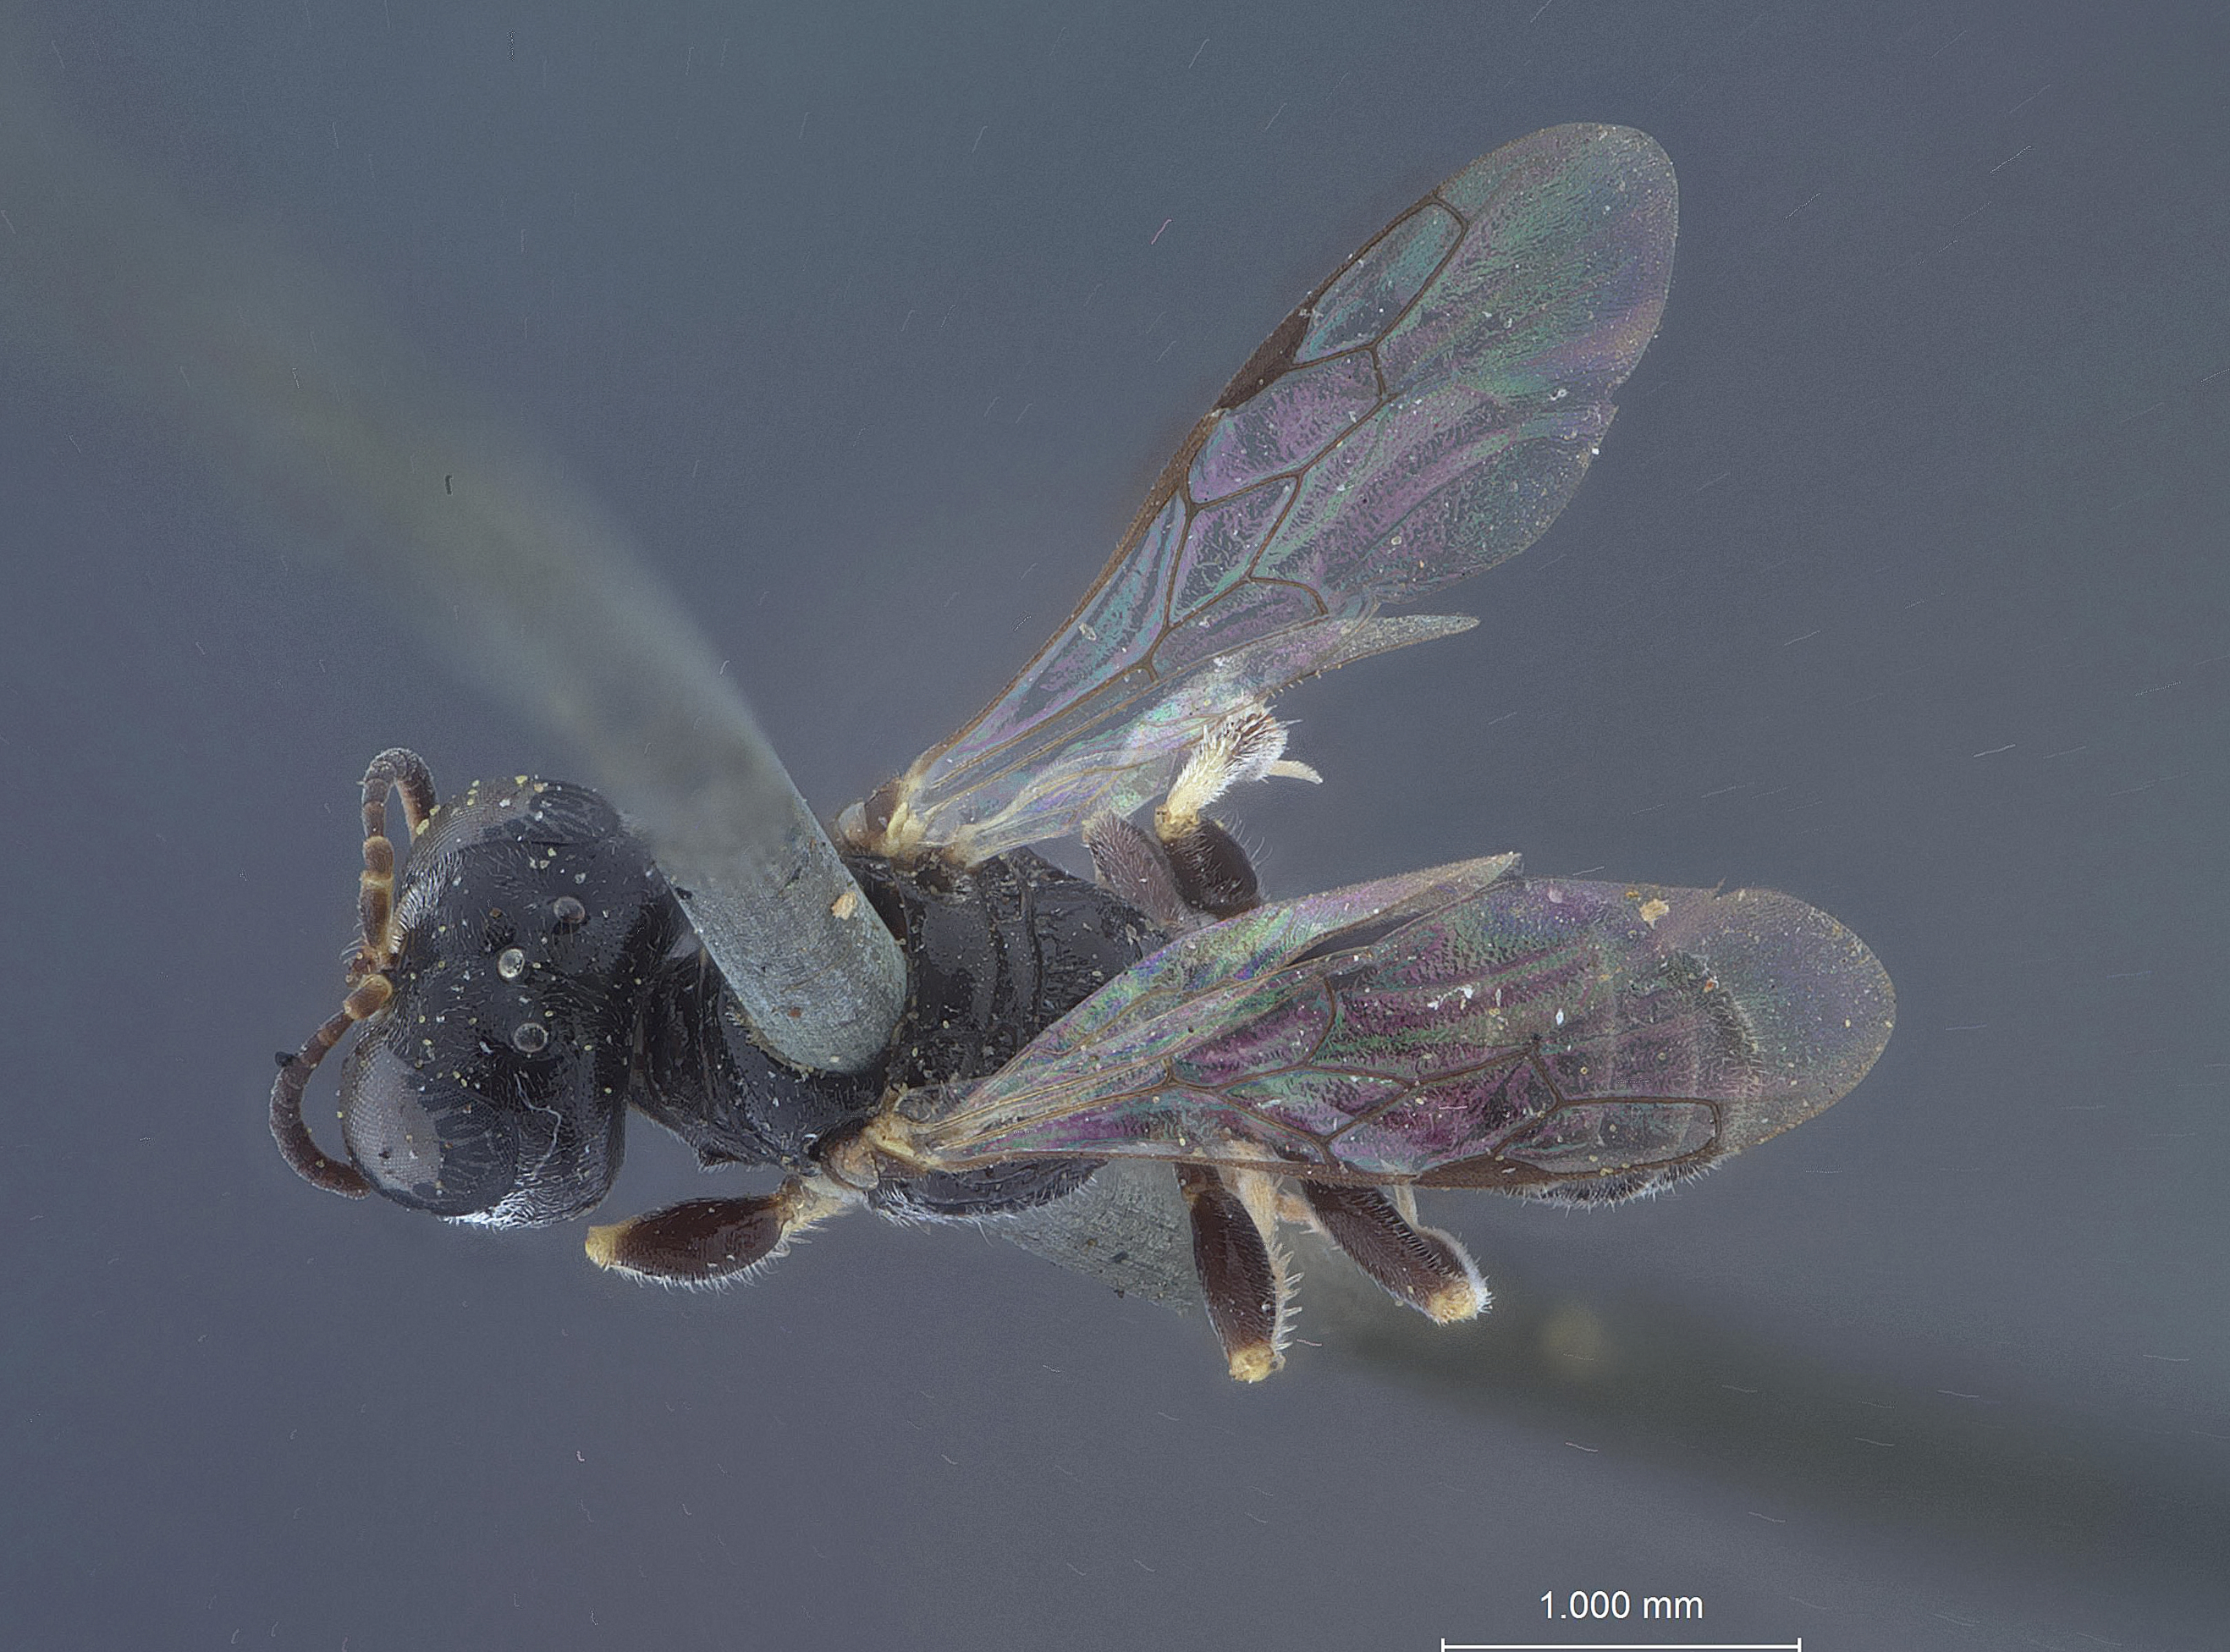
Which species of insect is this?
Ammoplanus salicis
